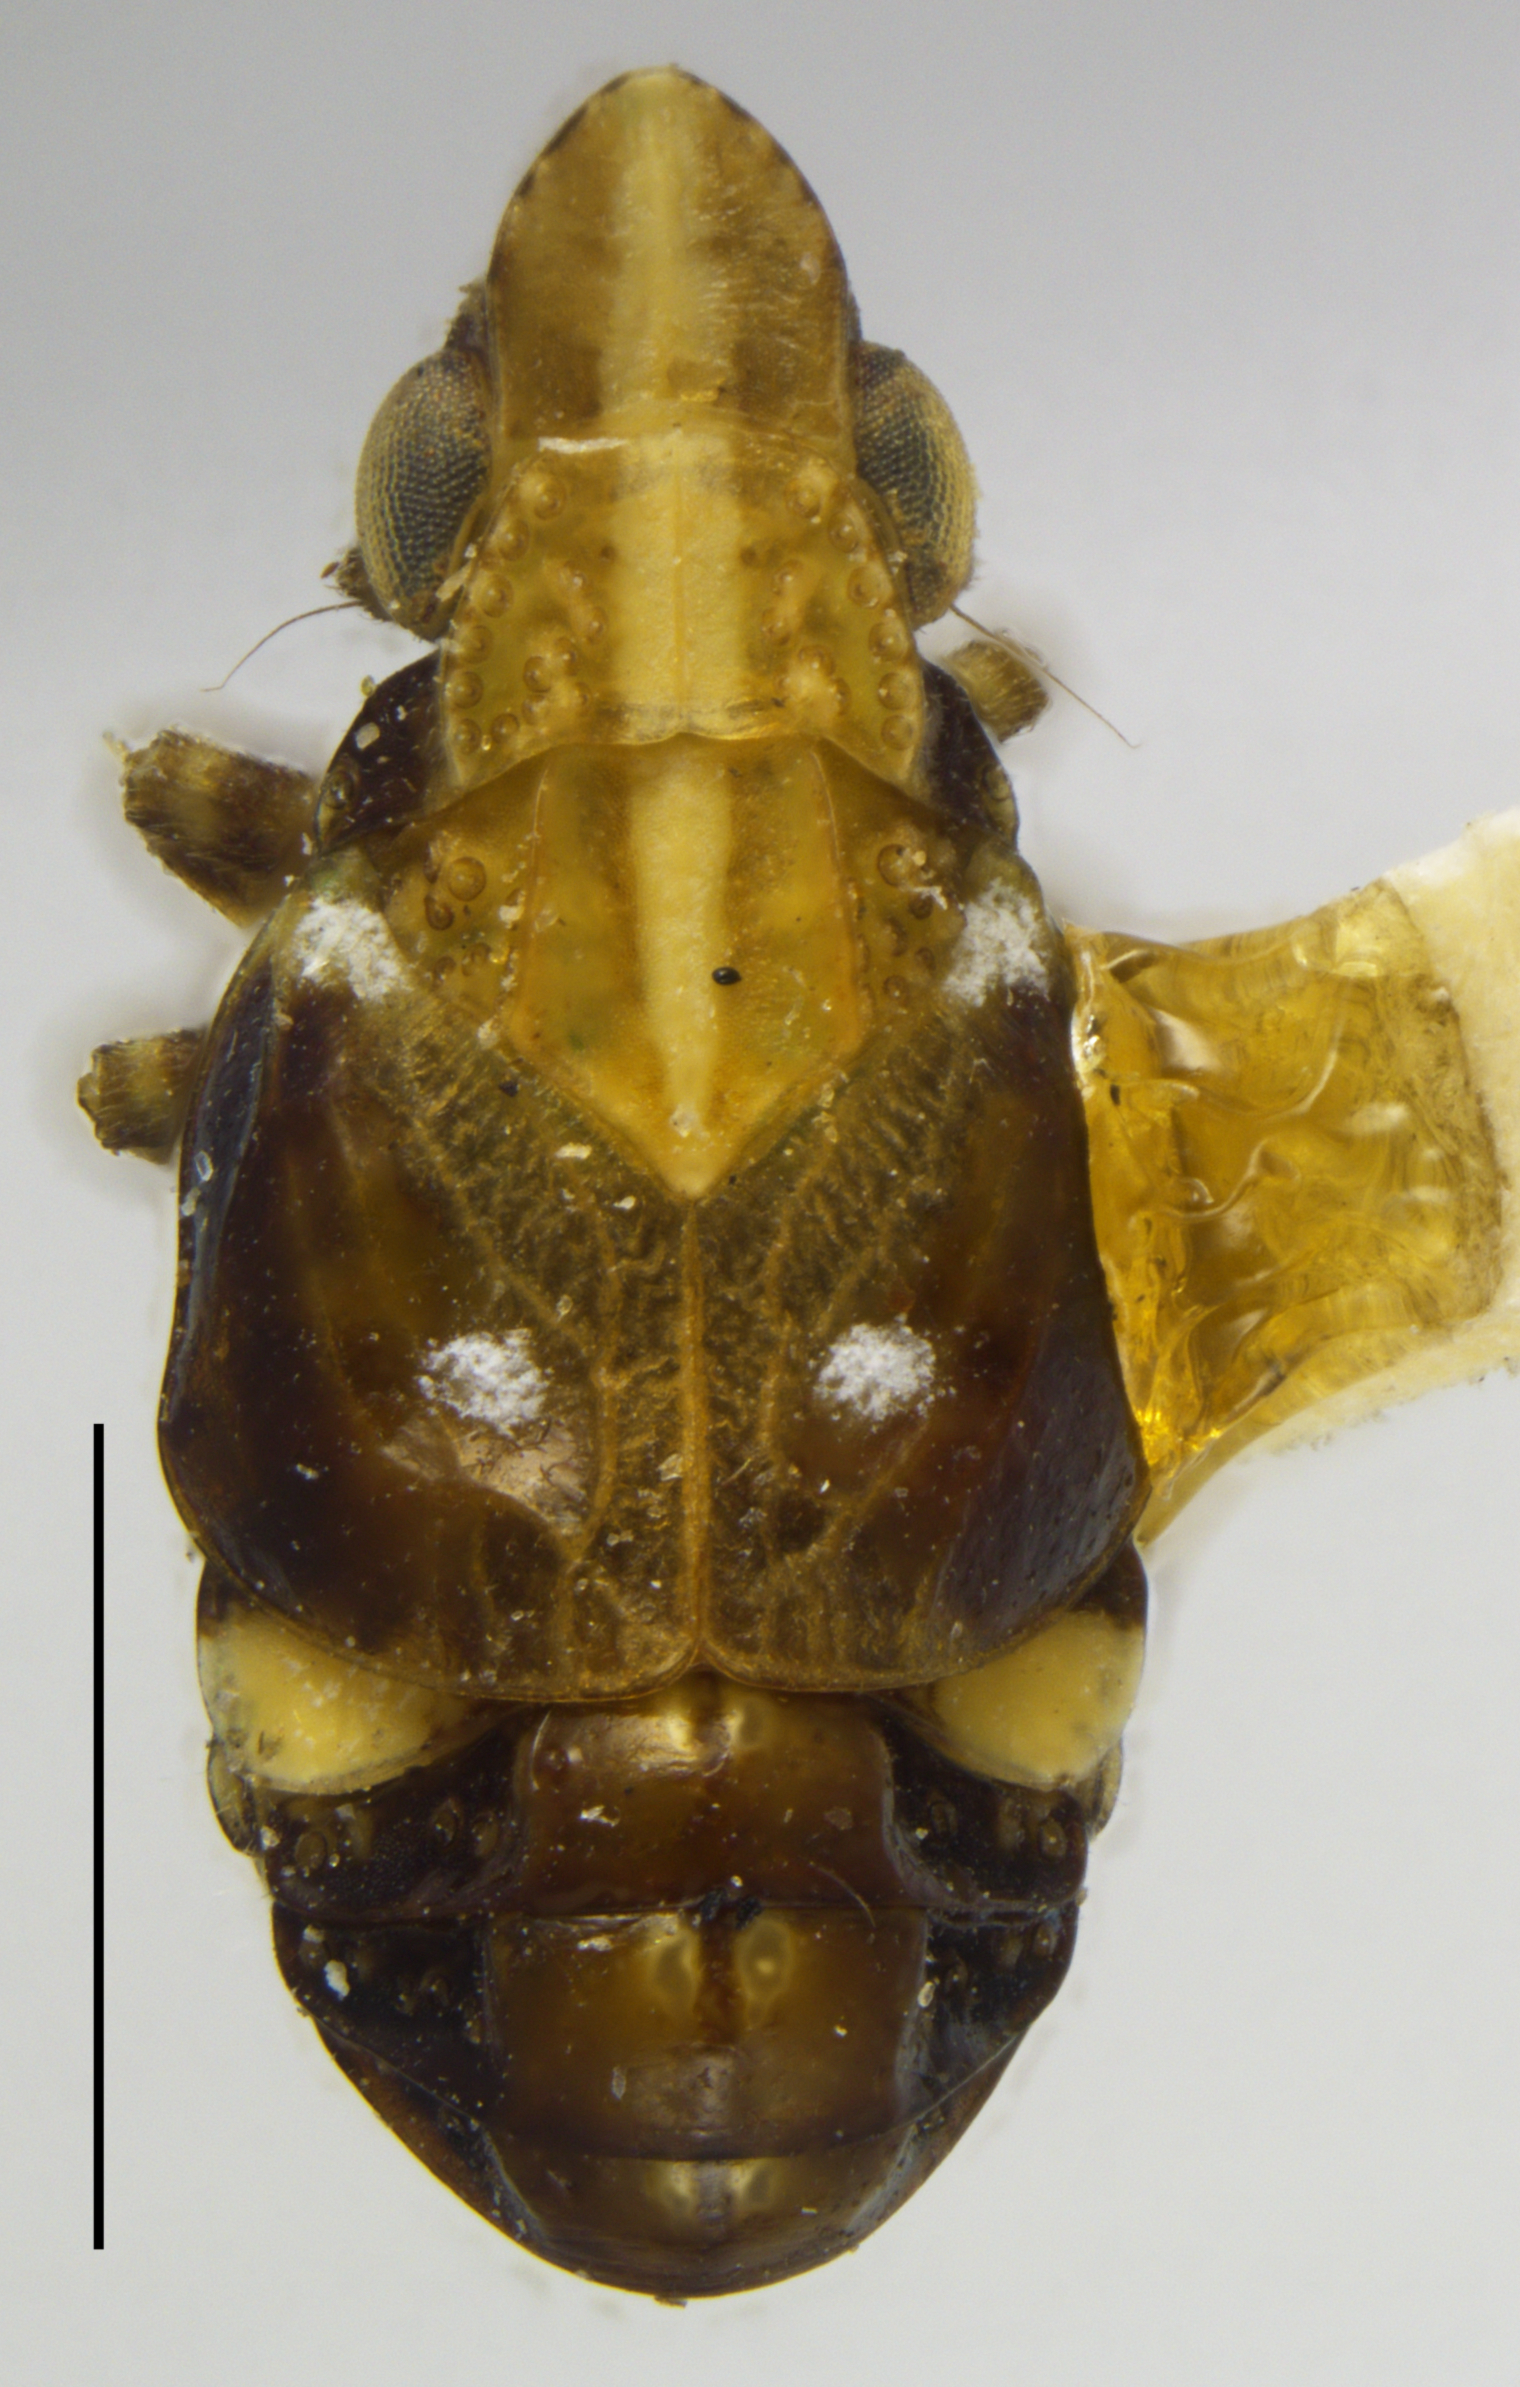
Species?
Papagona papoosa
